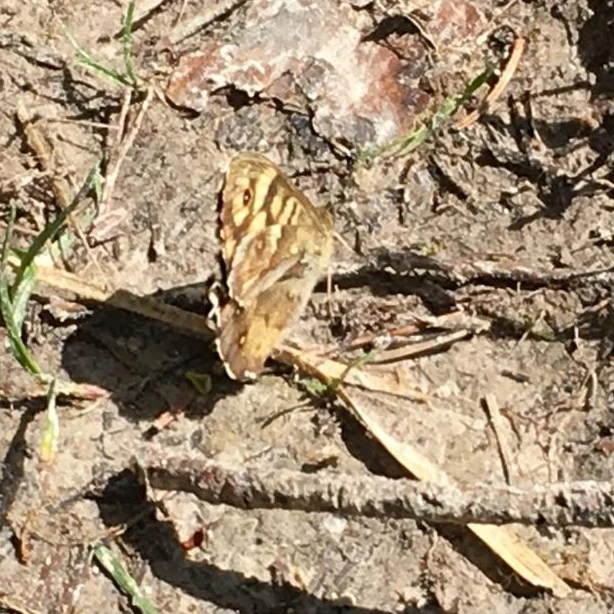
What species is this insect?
Pararge aegeria
